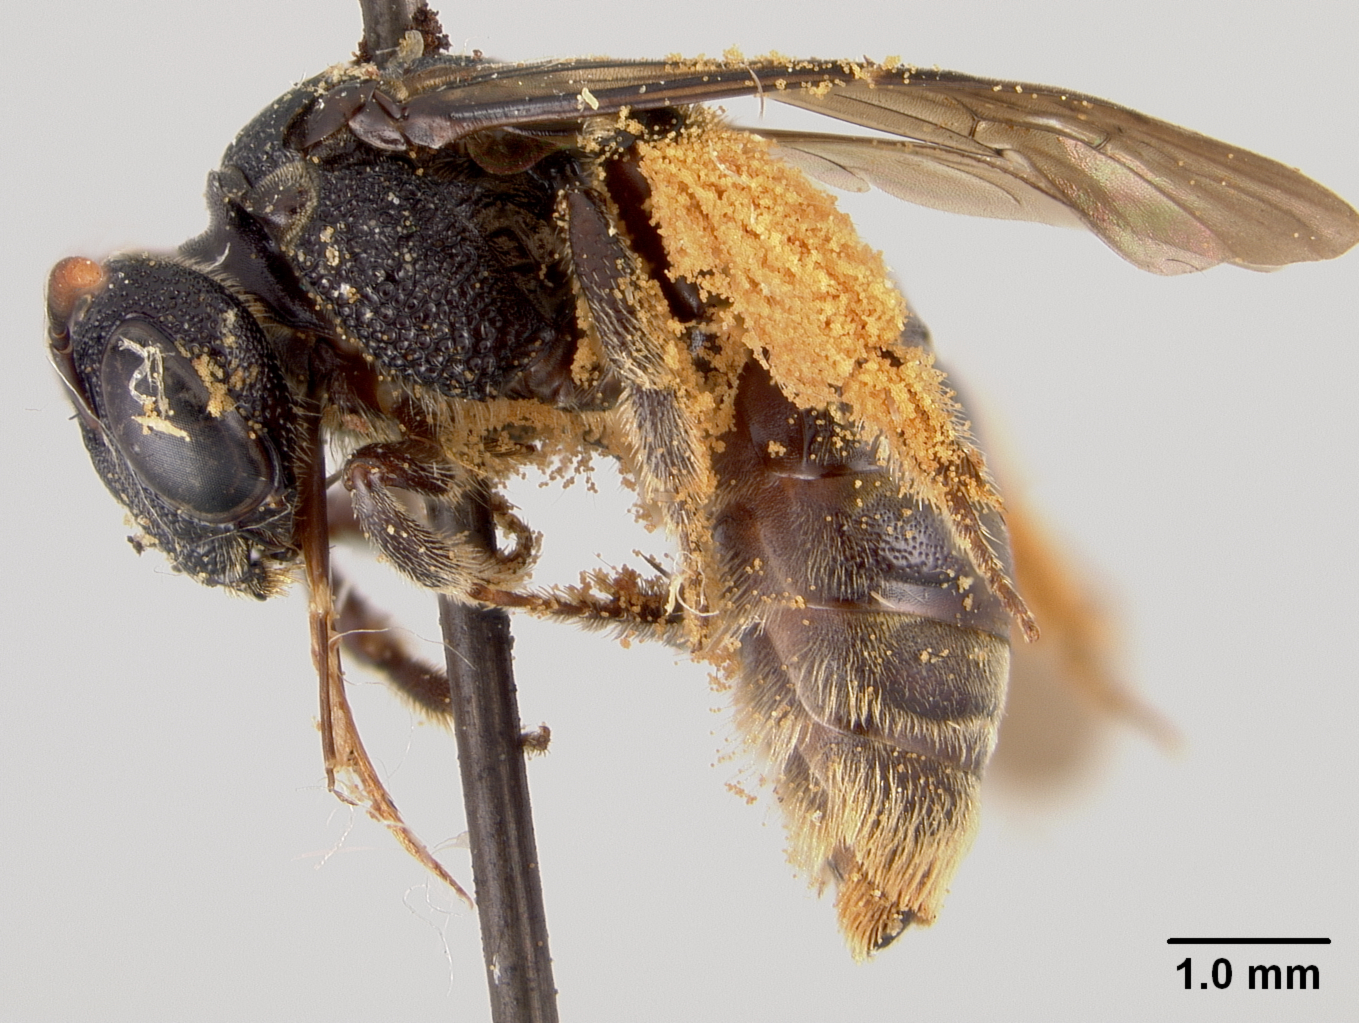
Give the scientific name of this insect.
Pseudopanurgus rufosignatus
